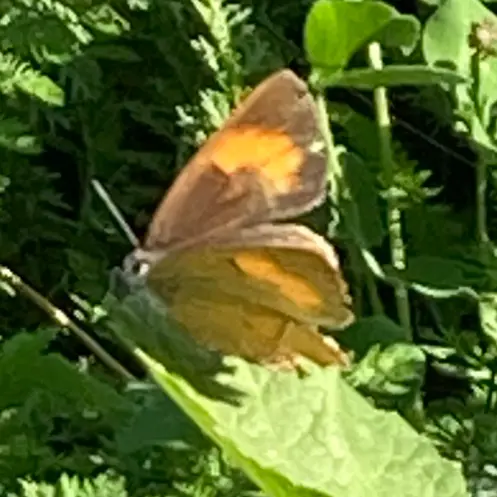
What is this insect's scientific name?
Thecla betulae
